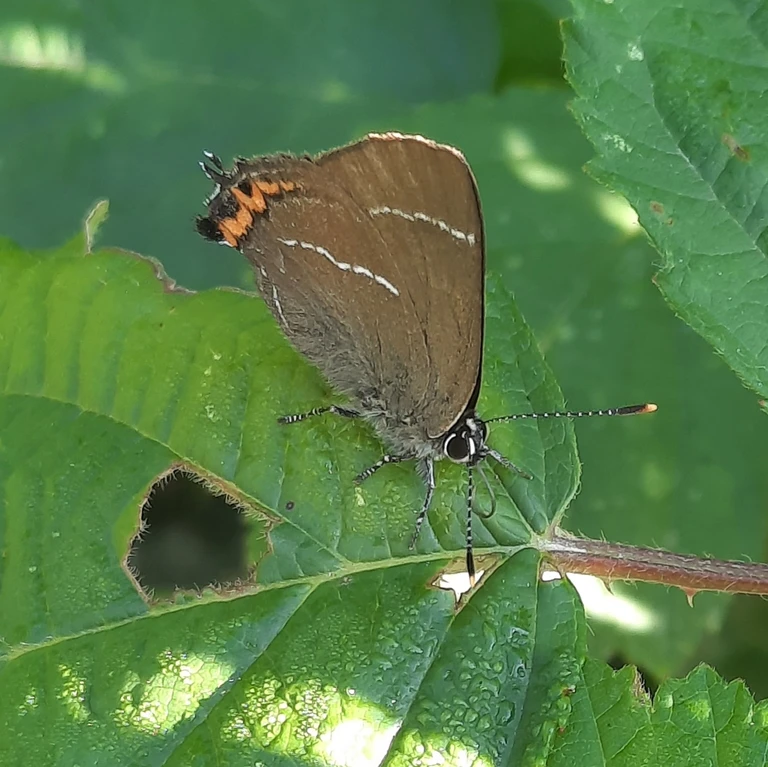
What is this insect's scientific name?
Satyrium w-album
